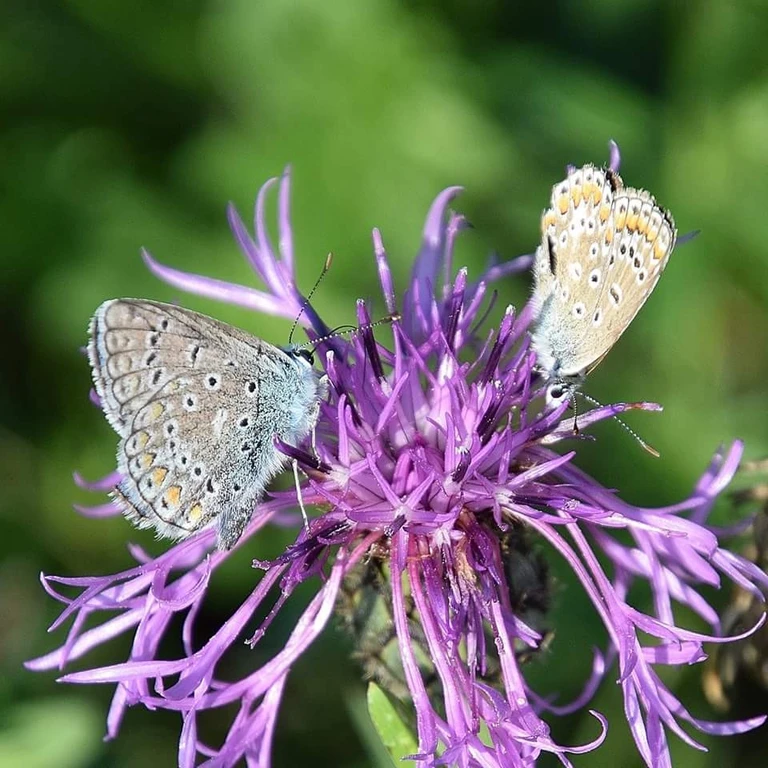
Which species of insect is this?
Polyommatus icarus
